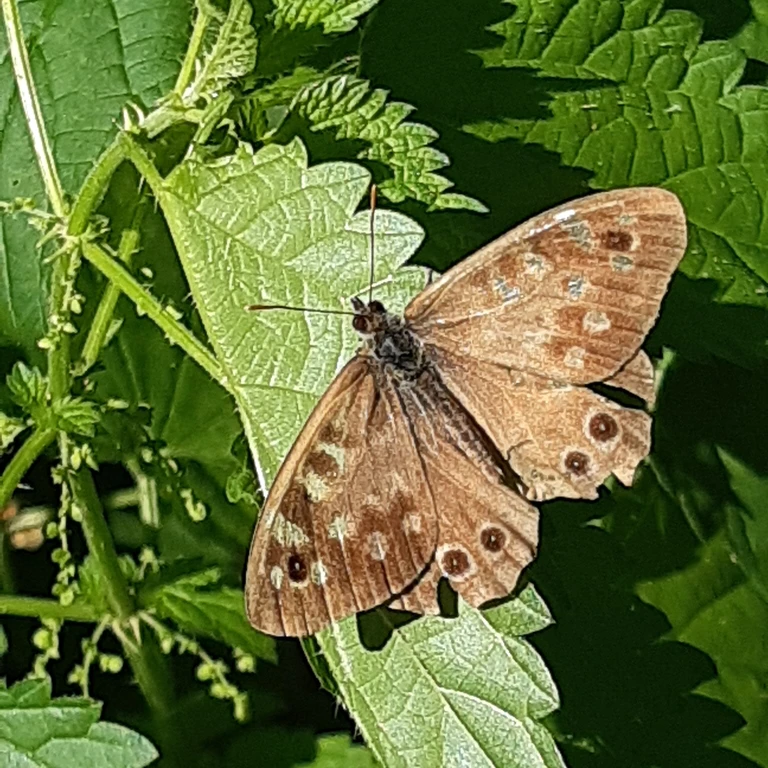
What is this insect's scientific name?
Pararge aegeria
